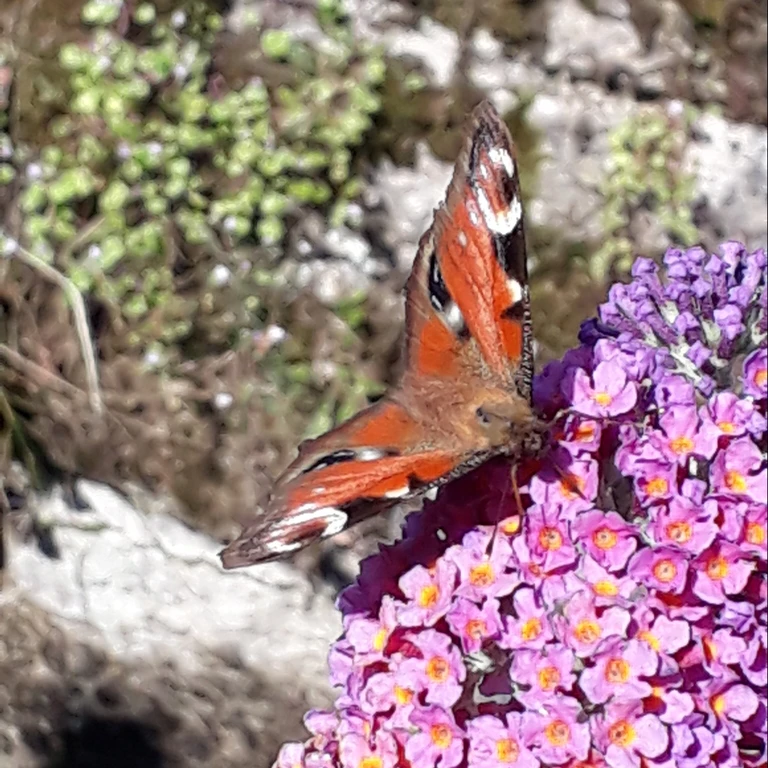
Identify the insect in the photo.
Aglais io
